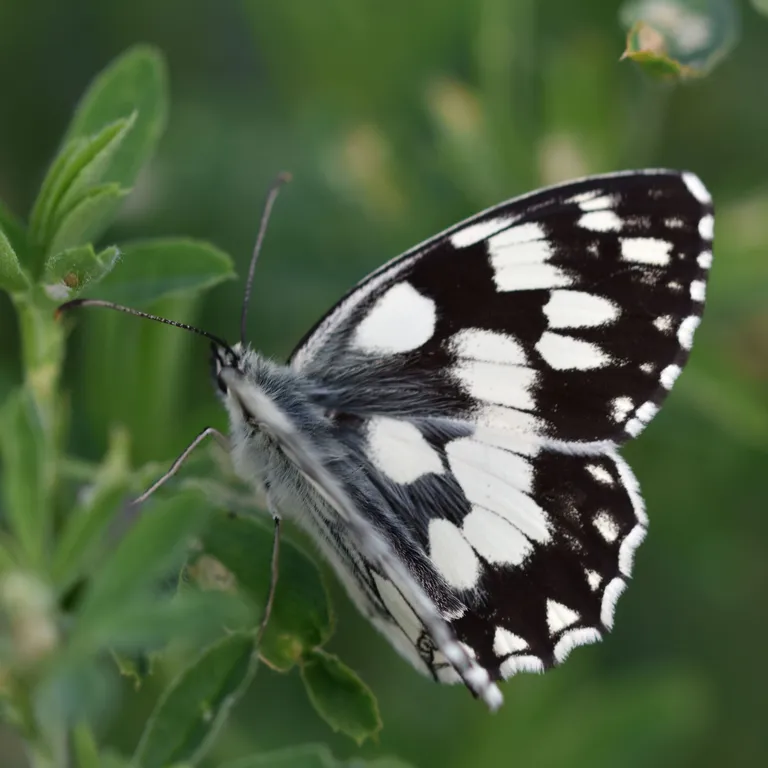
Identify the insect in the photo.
Melanargia galathea
